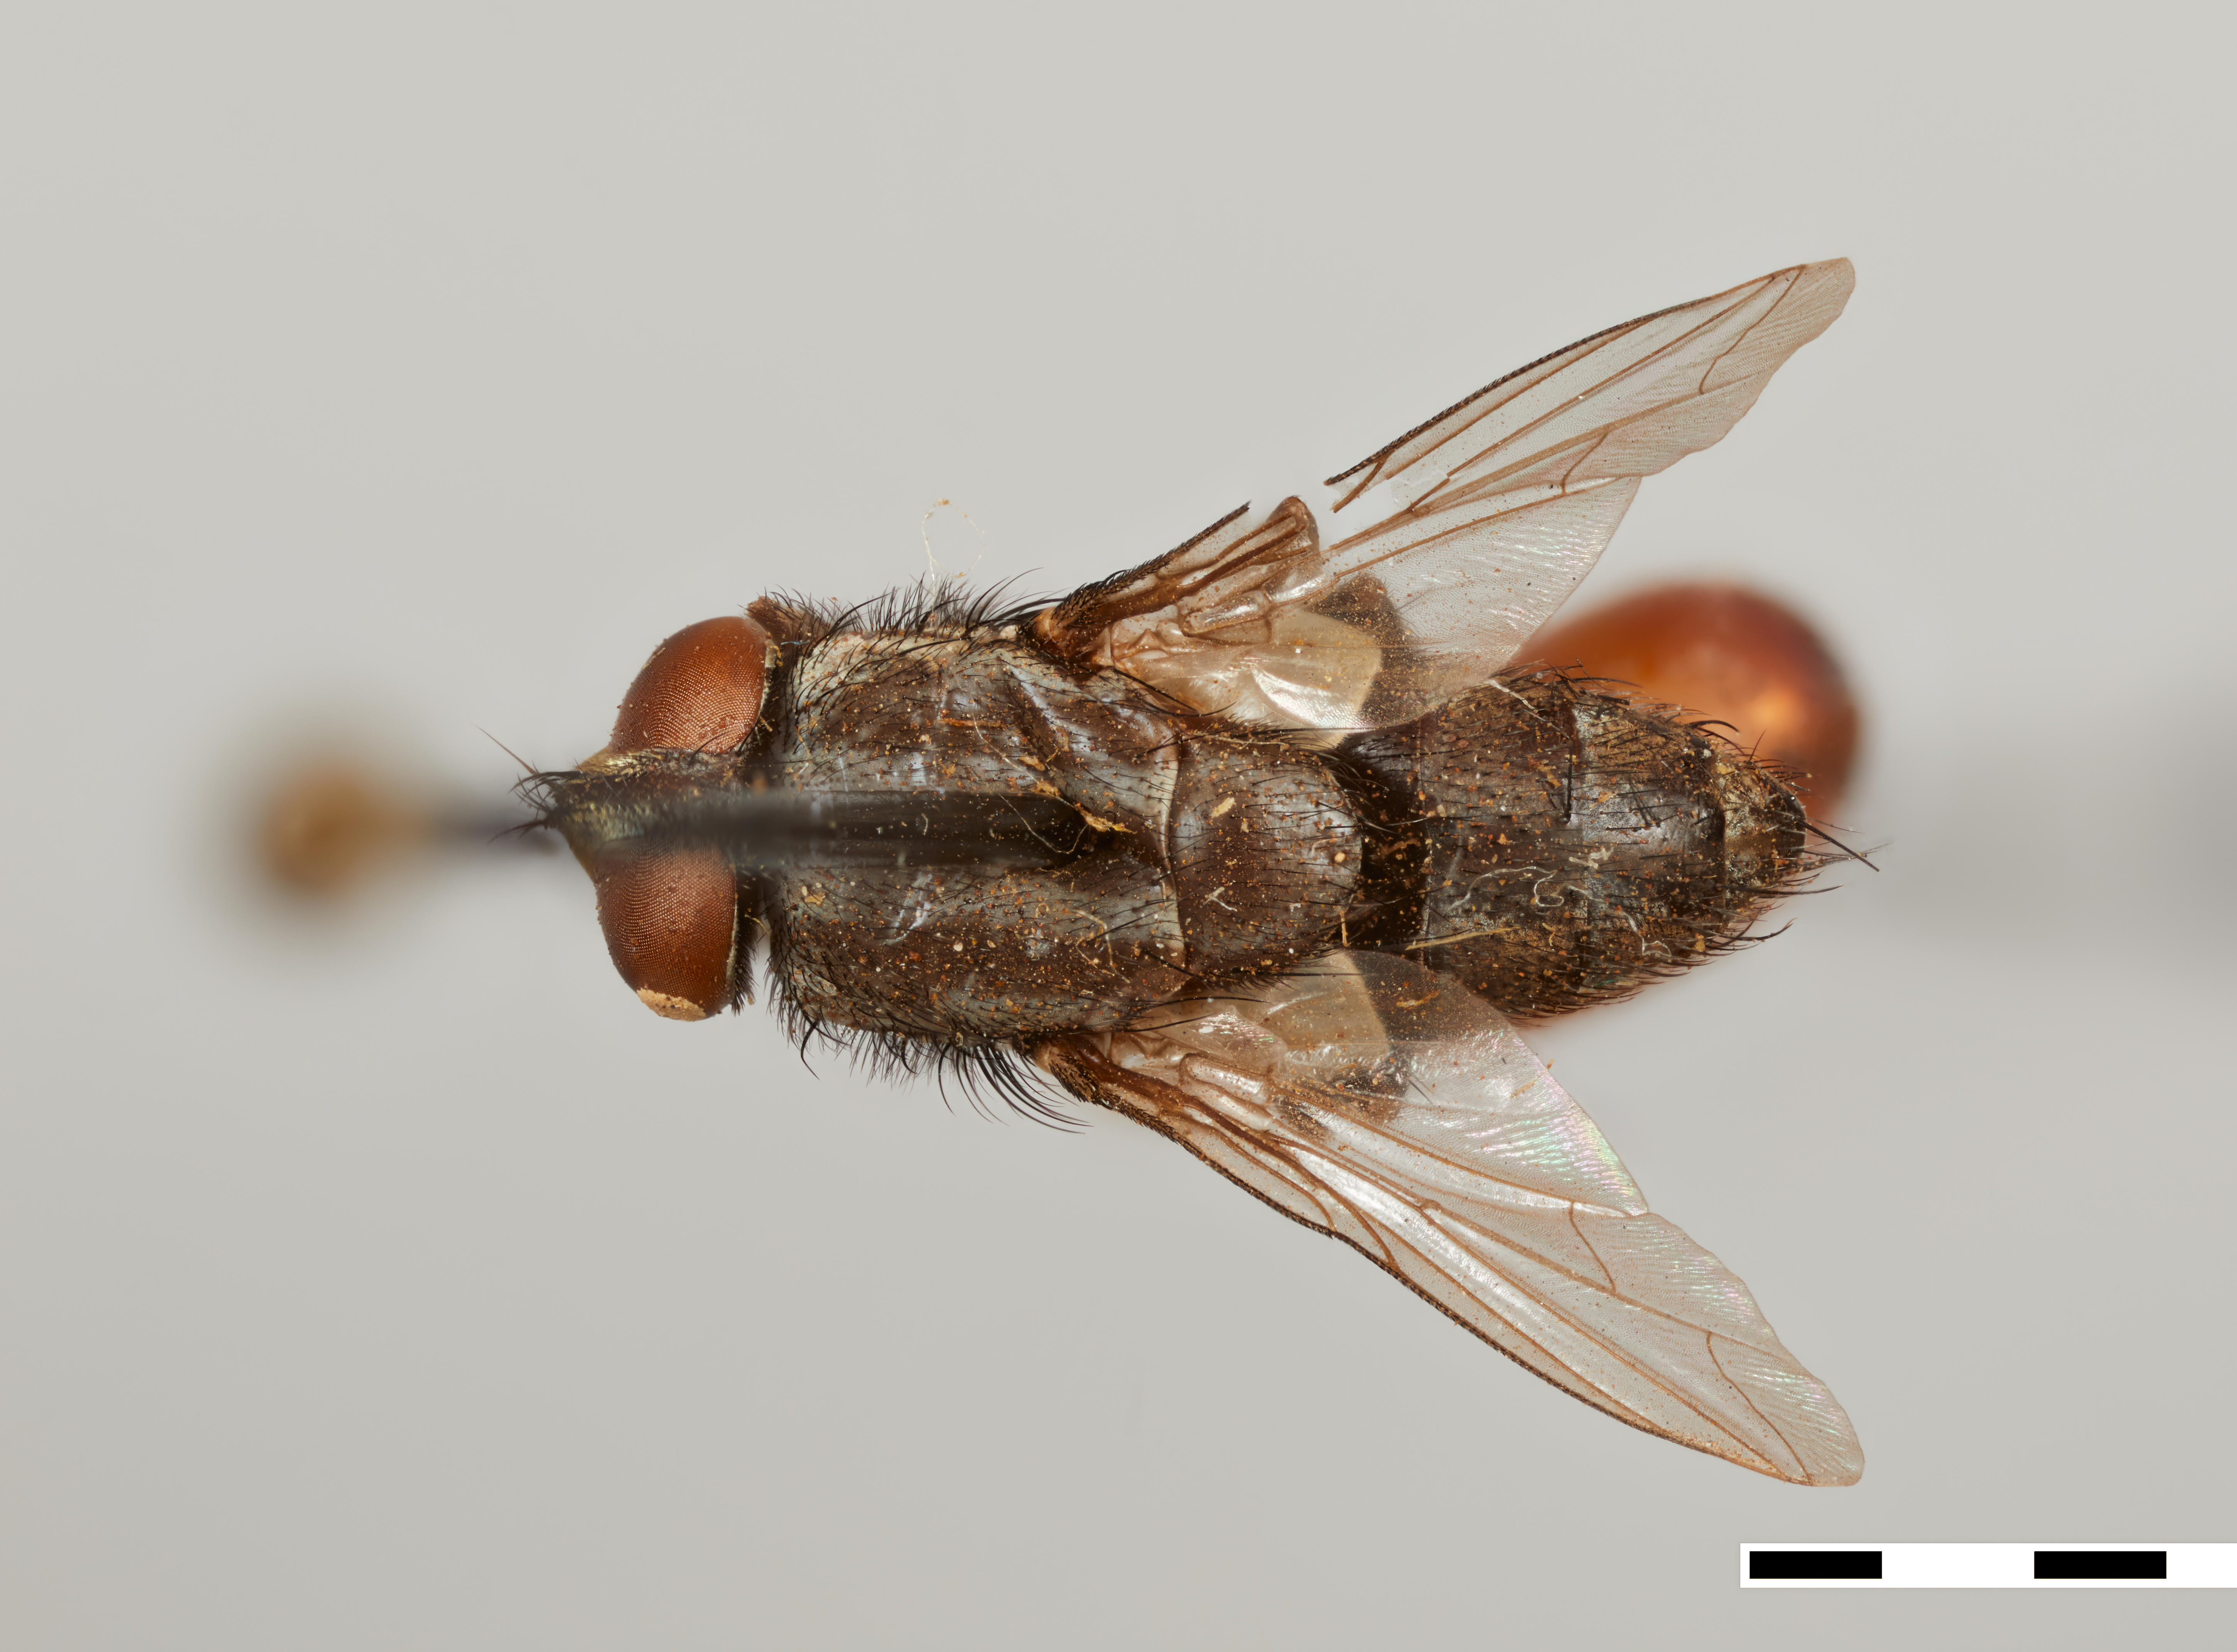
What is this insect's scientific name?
Pachyophthalmus alienus
